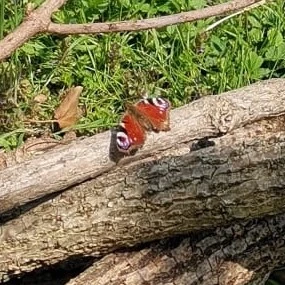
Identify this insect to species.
Aglais io
